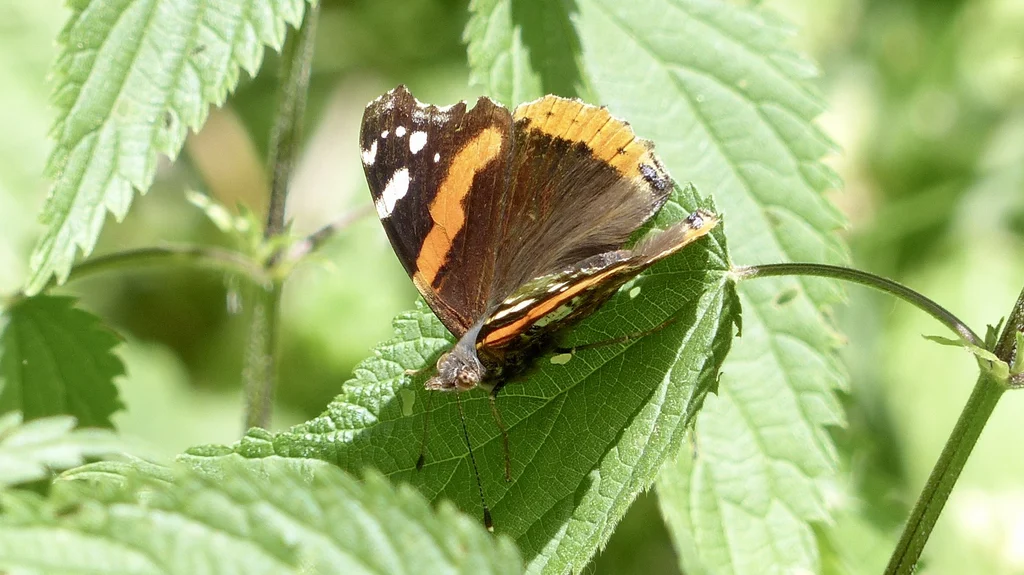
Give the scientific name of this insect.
Vanessa atalanta
